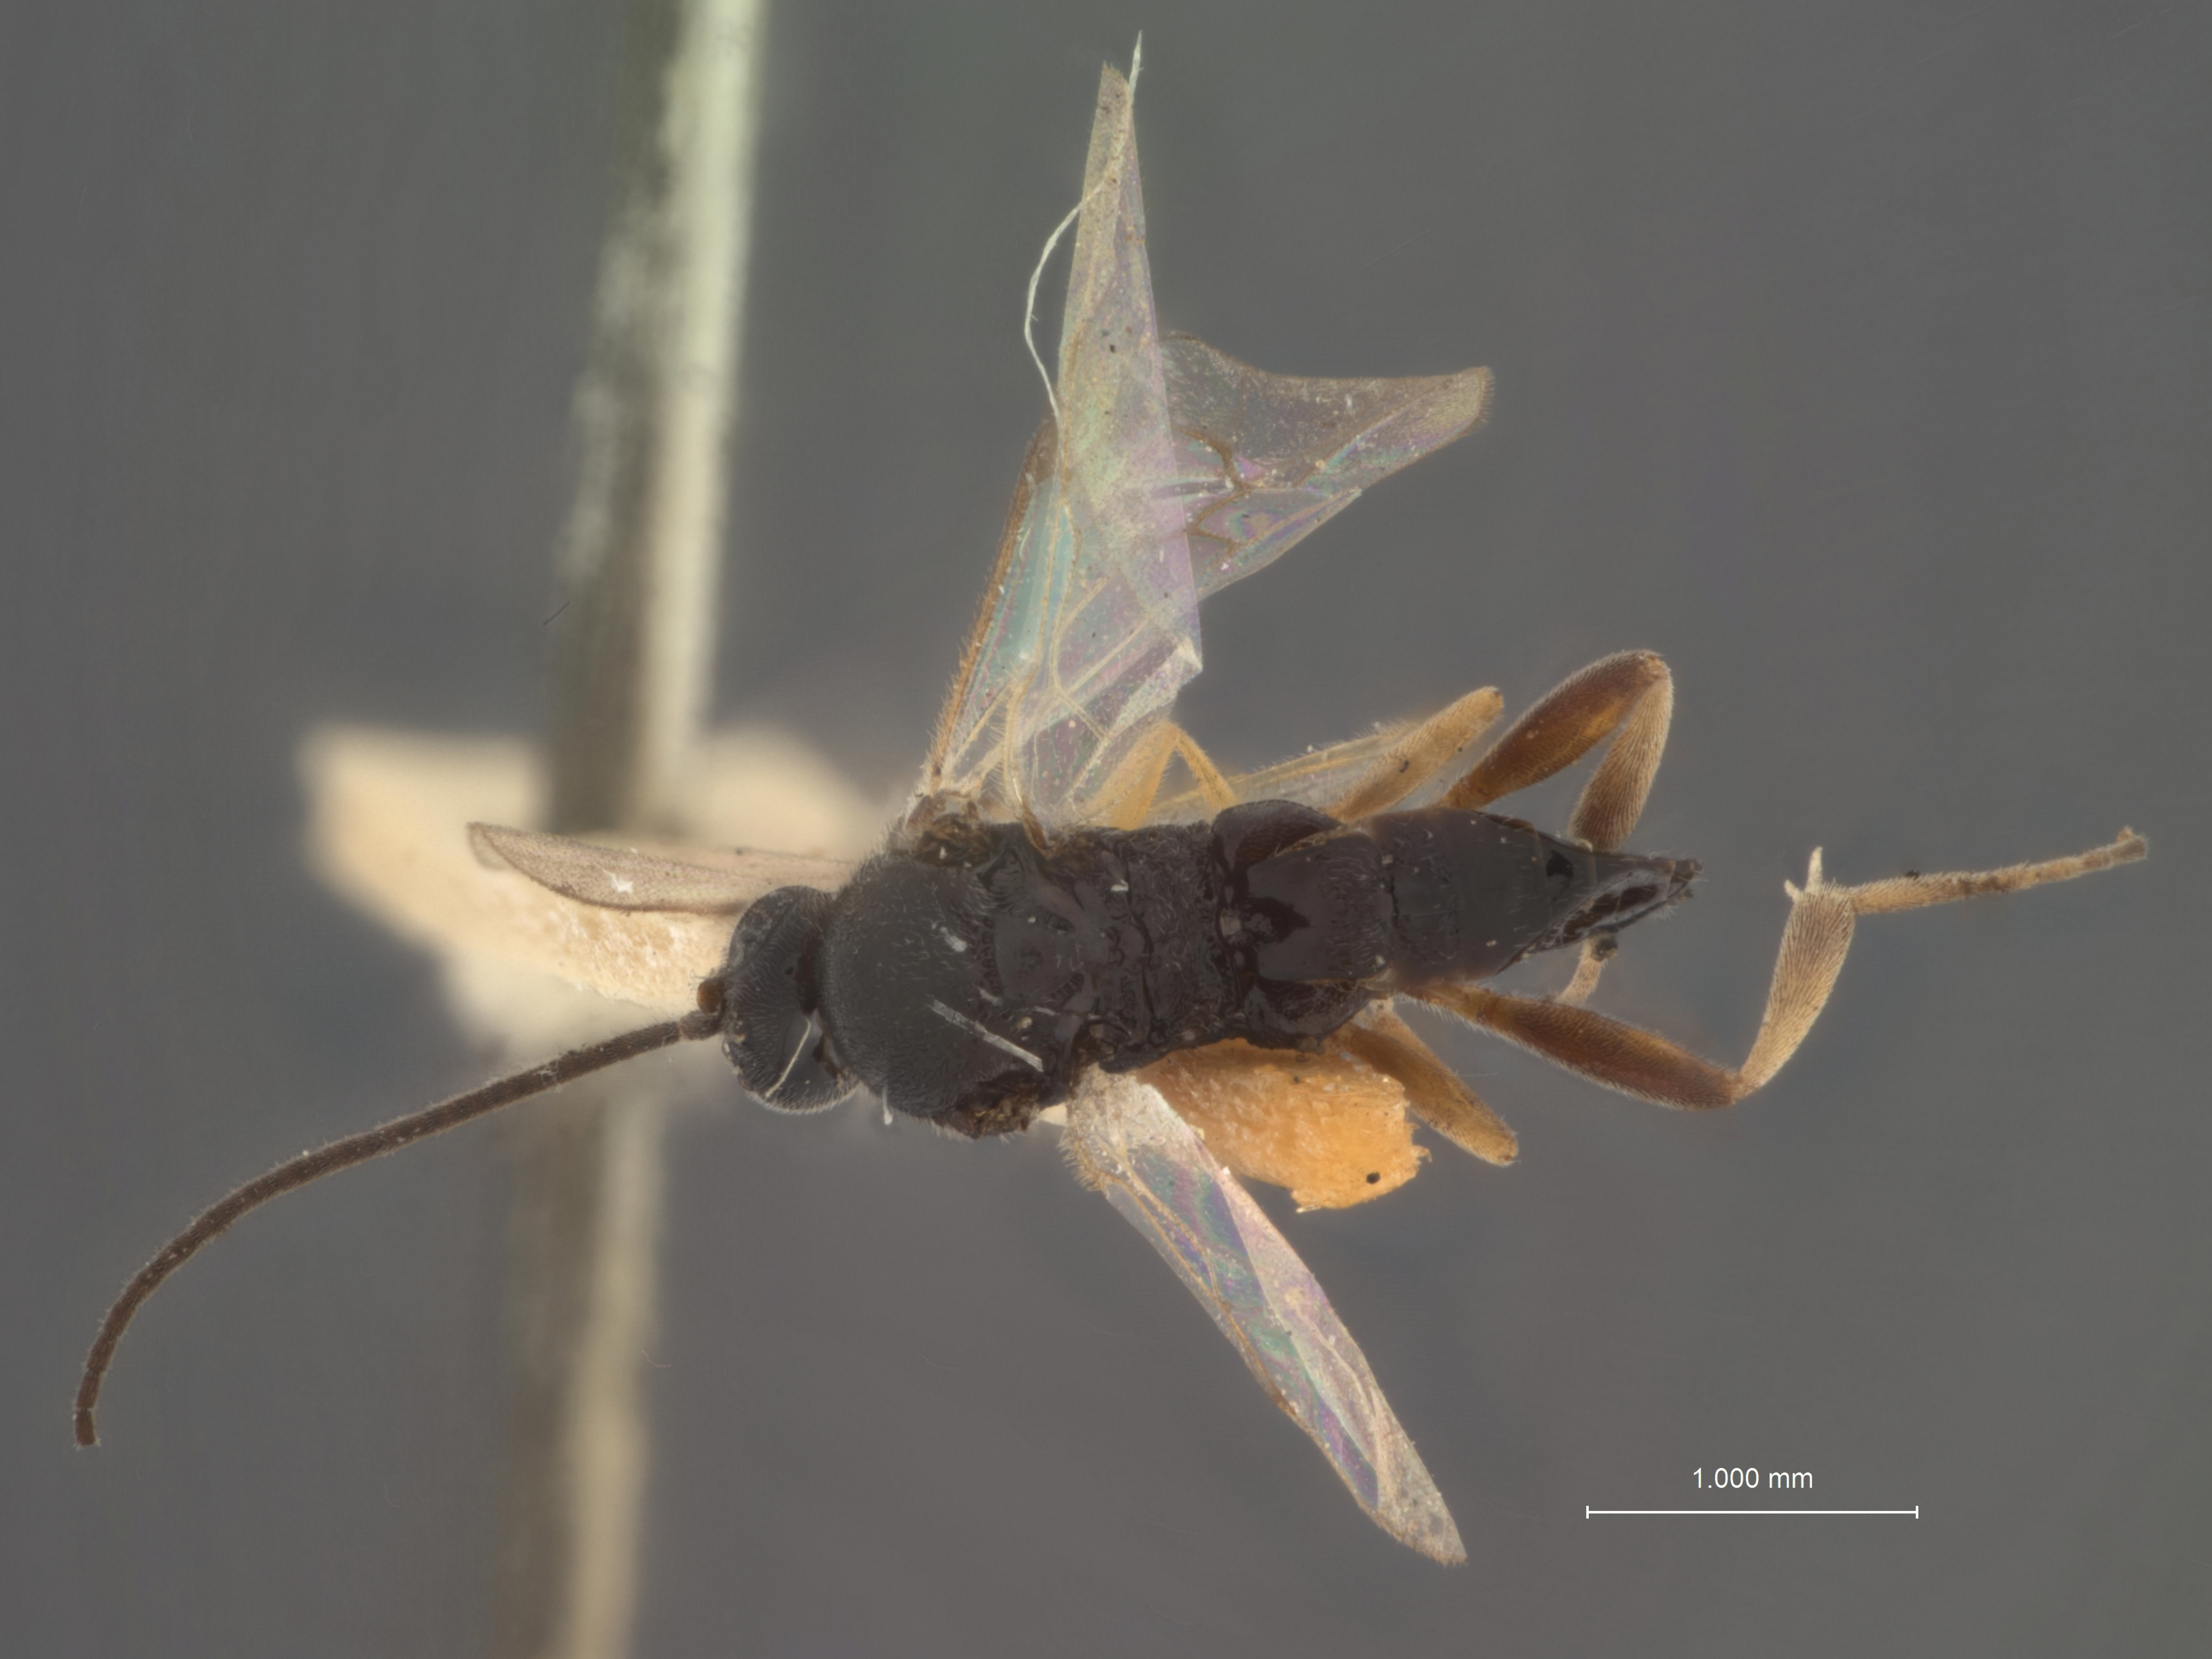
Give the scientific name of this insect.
Apanteles electrae
